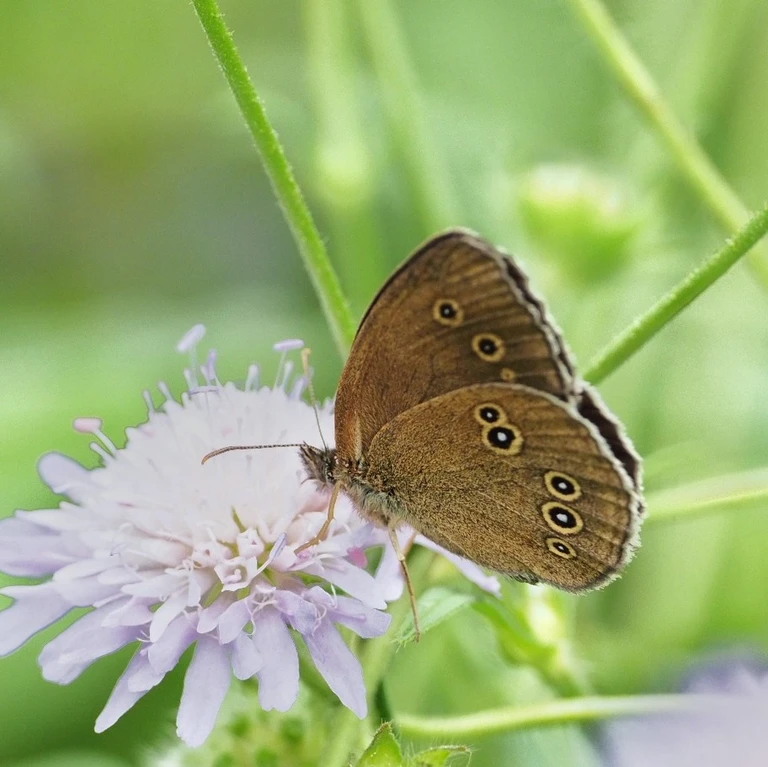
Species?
Aphantopus hyperantus
